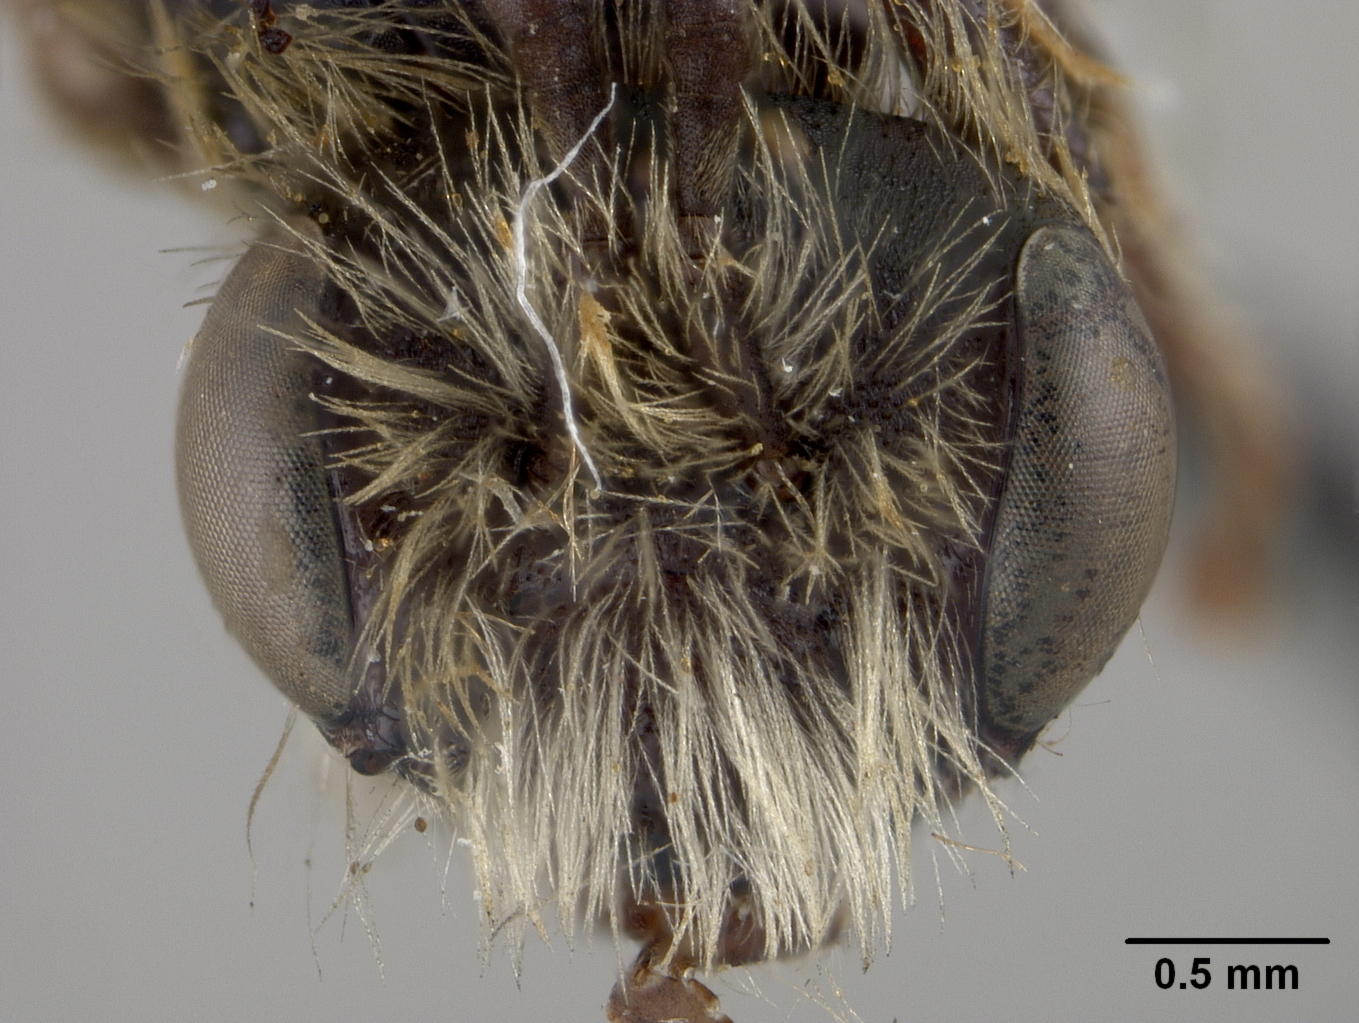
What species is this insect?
Andrena rodilla
